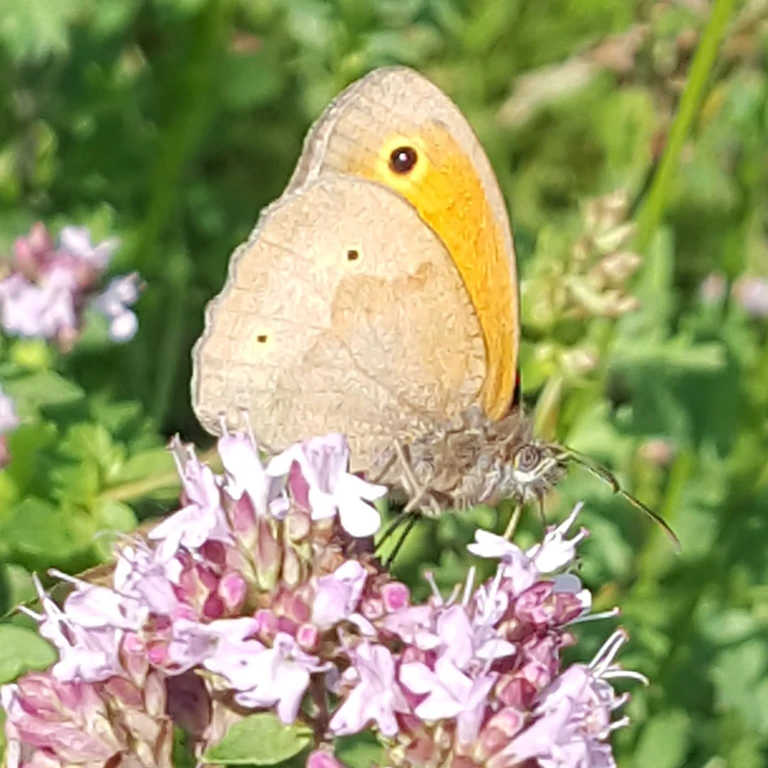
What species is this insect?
Maniola jurtina
